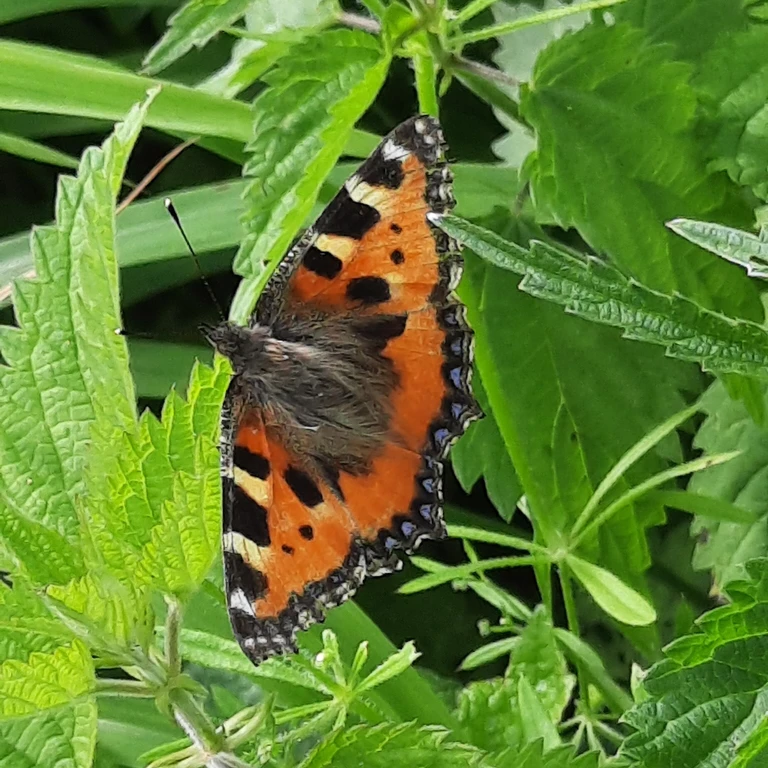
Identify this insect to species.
Aglais urticae
